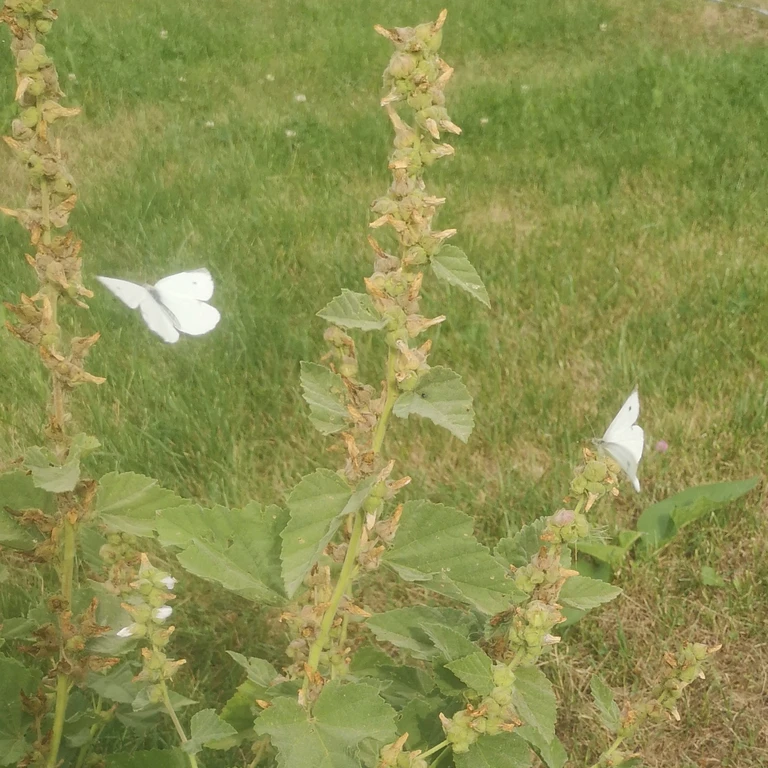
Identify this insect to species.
Pieris rapae
